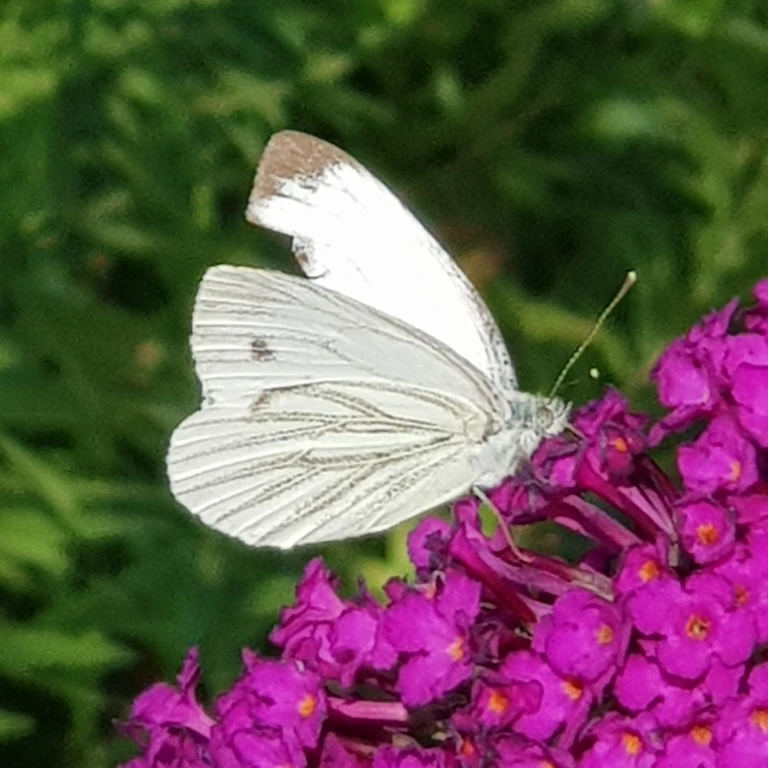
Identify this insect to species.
Pieris napi
